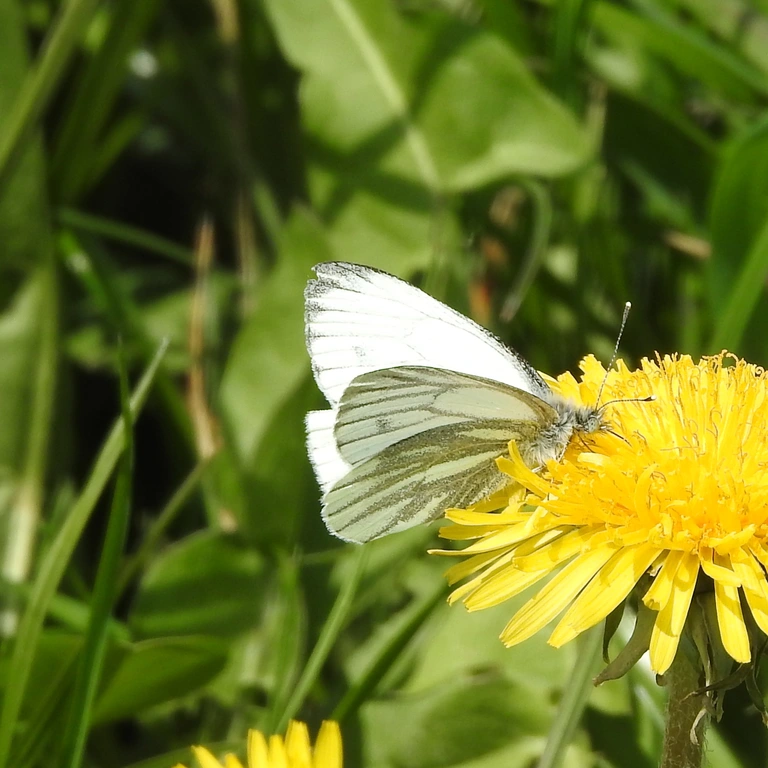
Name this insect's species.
Pieris napi
